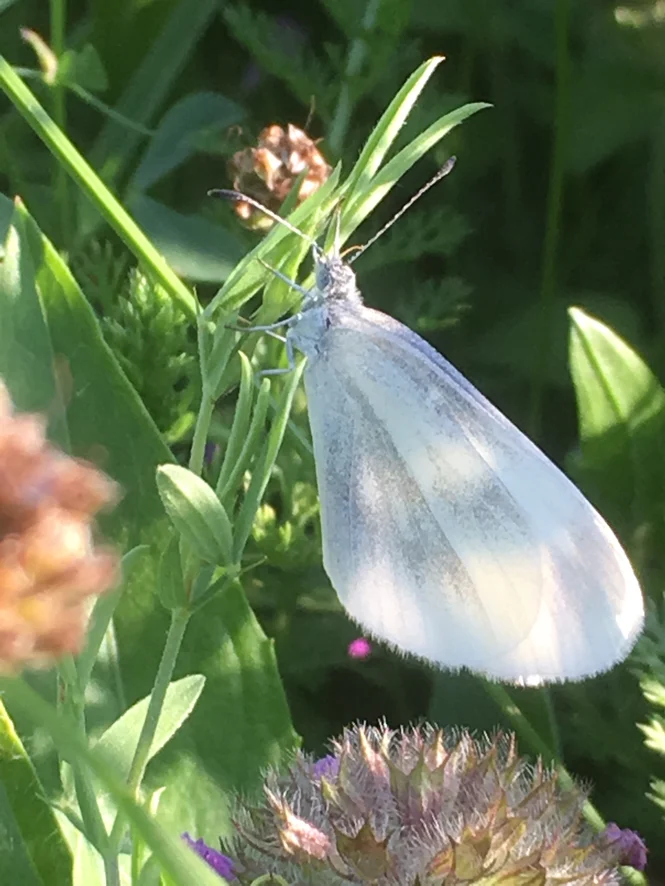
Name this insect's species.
Leptidea sinapis/juvernica
